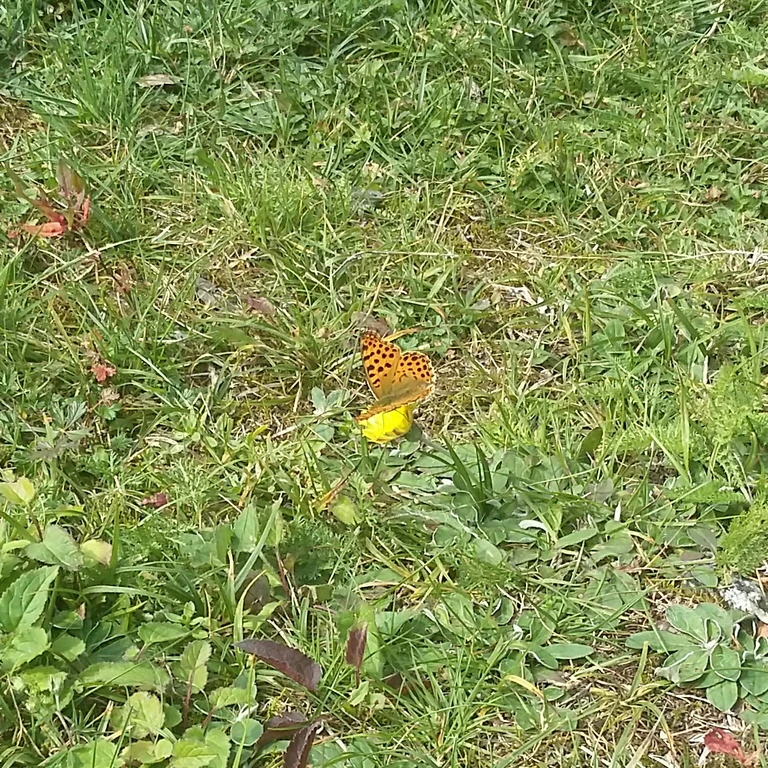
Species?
Issoria lathonia
